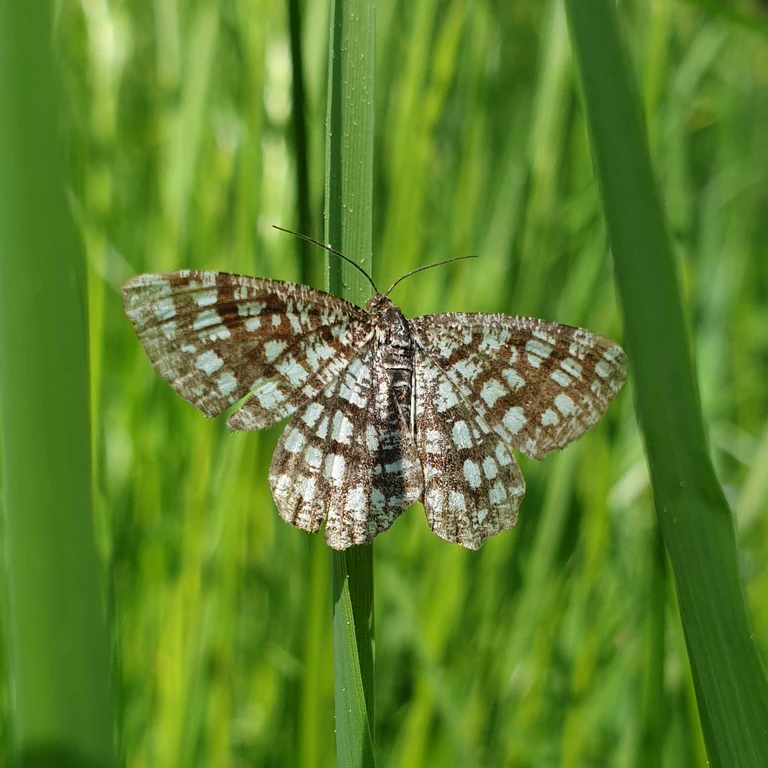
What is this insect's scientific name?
Chiasmia clathrata
